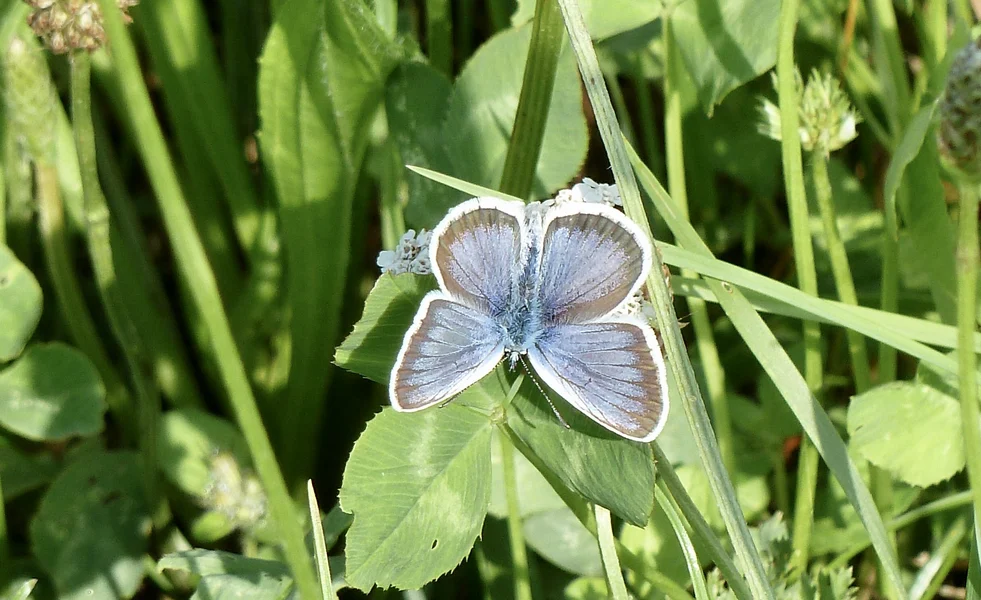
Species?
Plebejus argus
